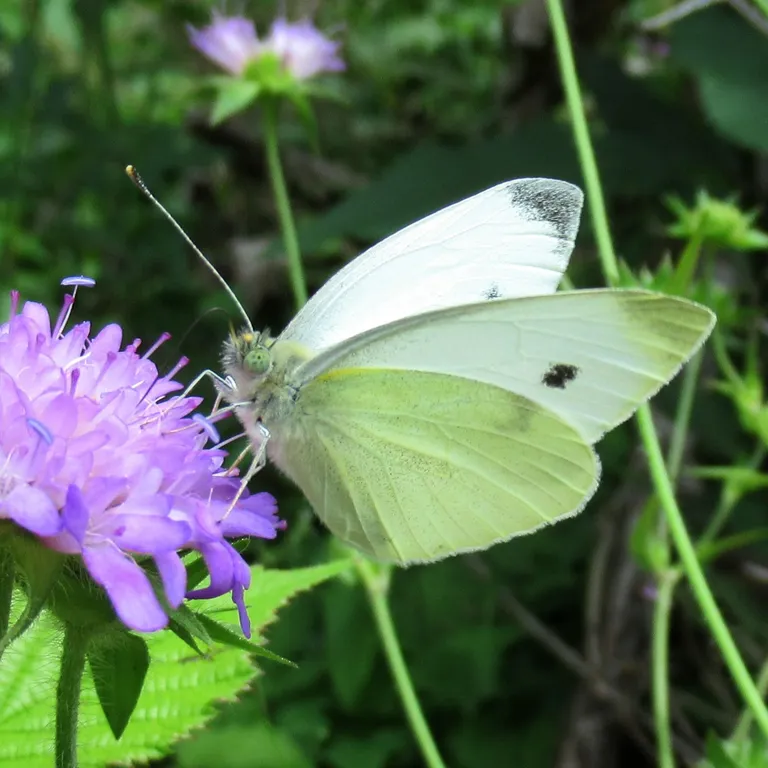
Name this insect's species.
Pieris rapae
